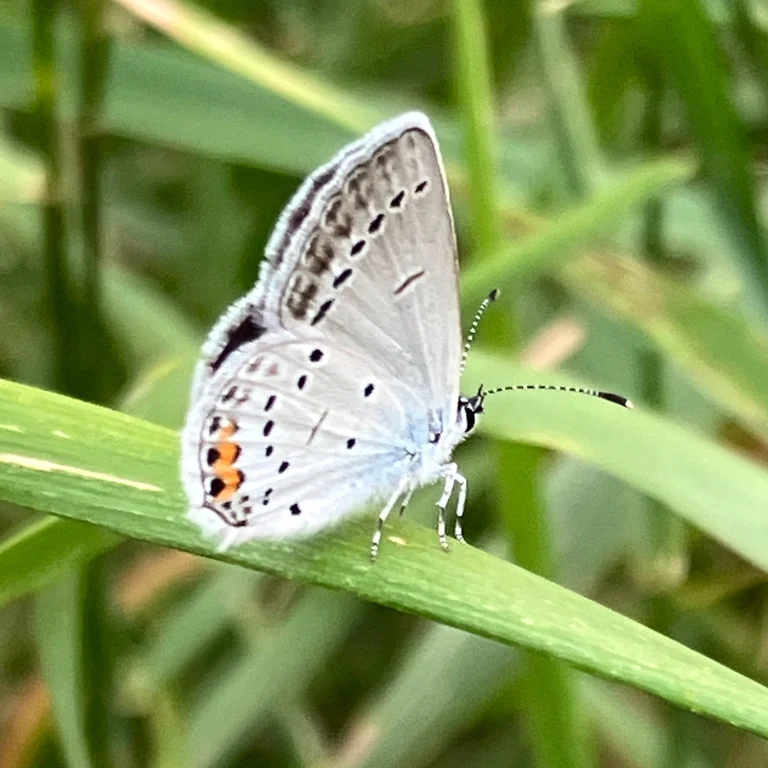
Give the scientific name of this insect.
Cupido argiades (also Elkalyce argiades)
